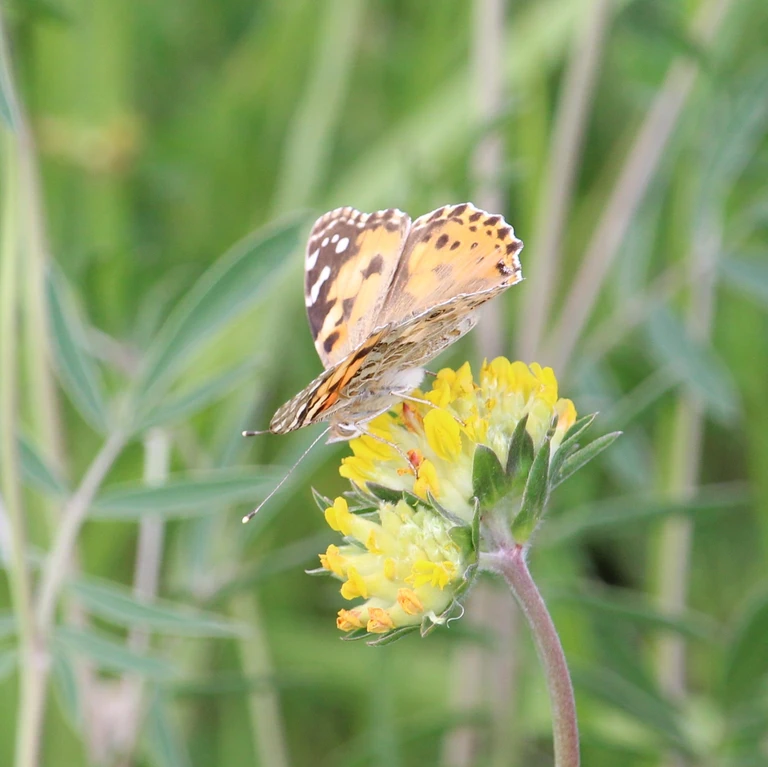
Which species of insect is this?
Vanessa cardui
